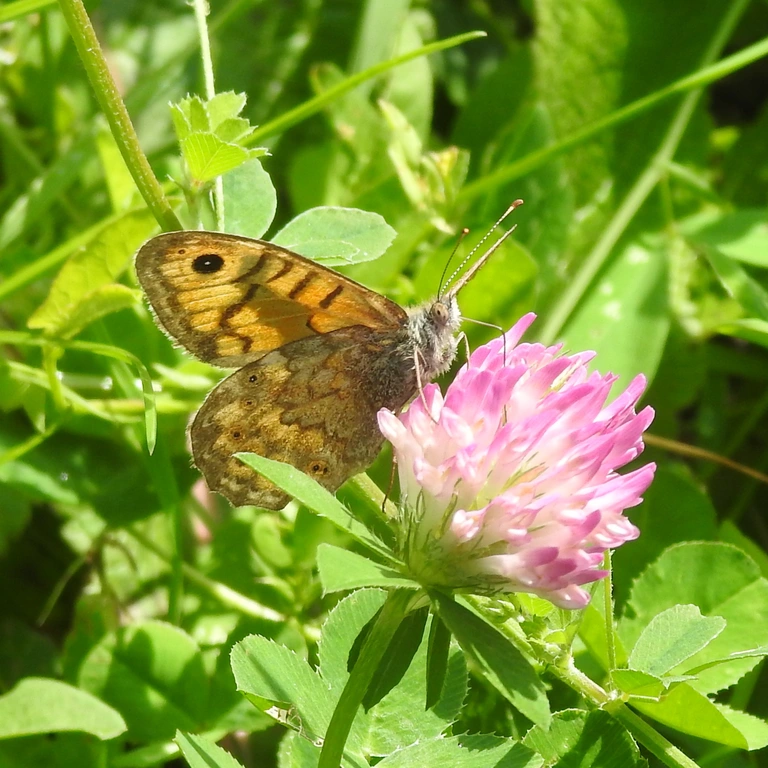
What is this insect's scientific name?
Lasiommata megera (also Pararge megera)
